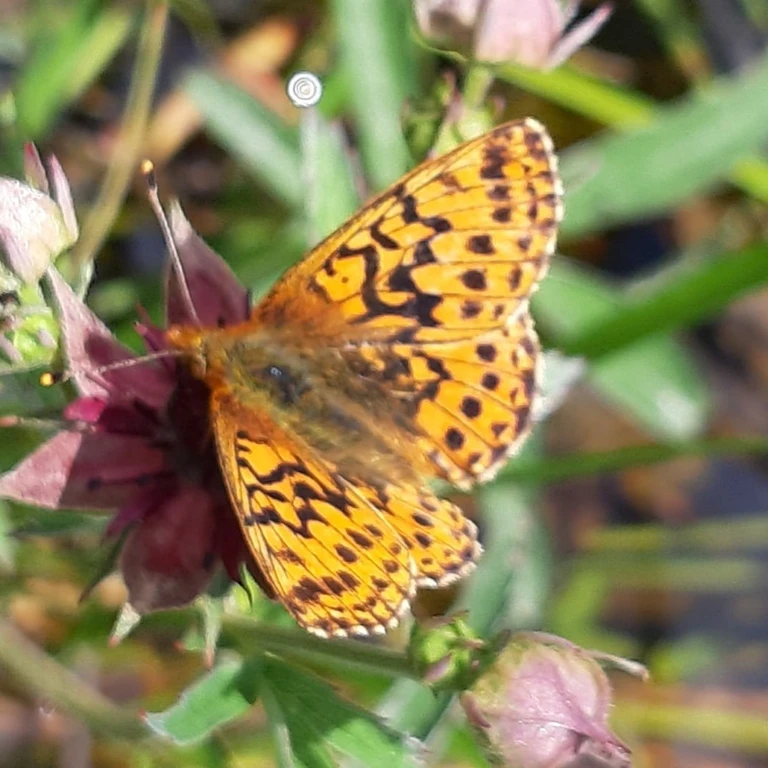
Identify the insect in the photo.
Boloria aquilonaris
